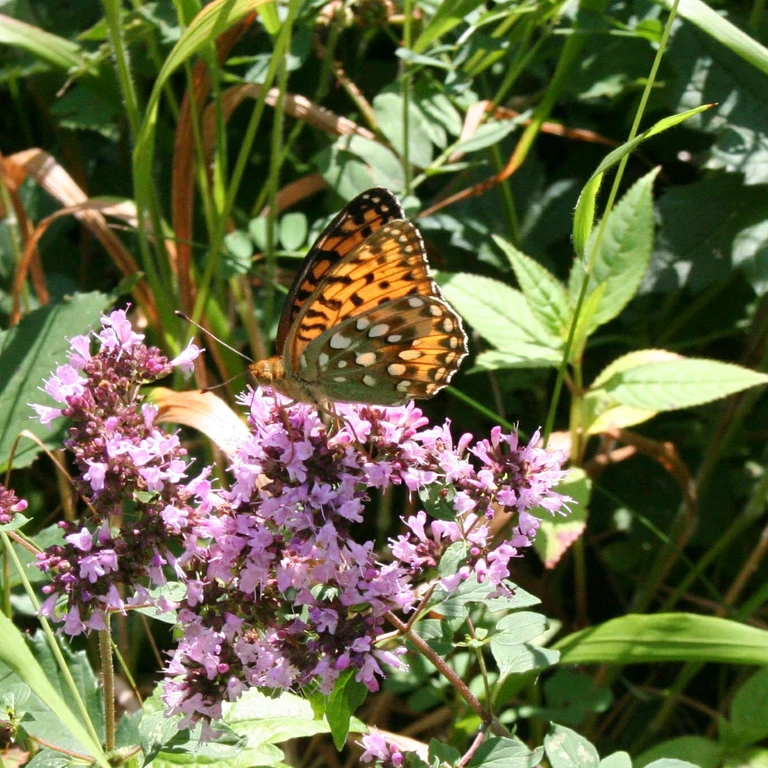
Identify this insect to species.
Speyeria aglaja
